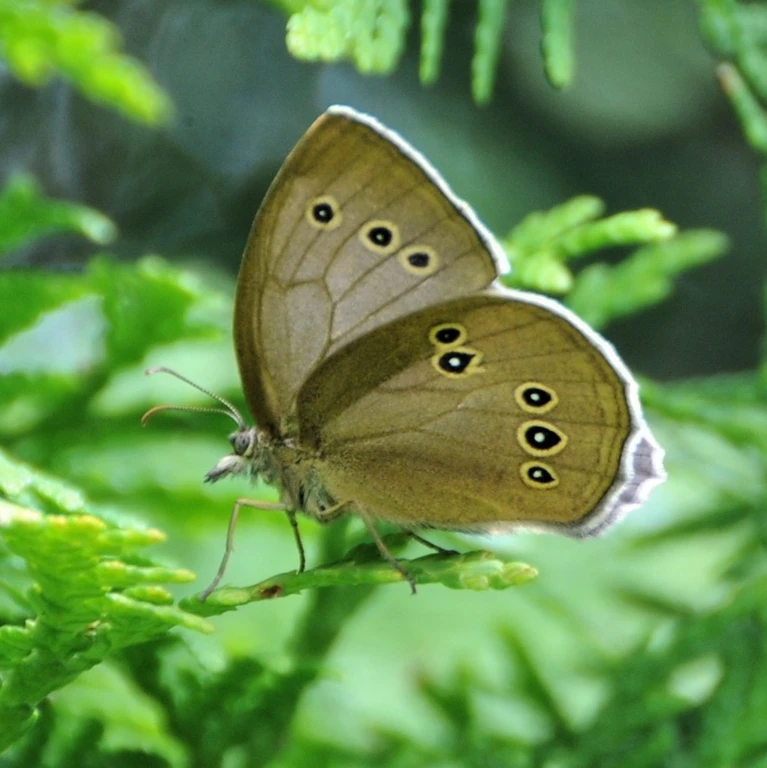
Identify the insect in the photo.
Aphantopus hyperantus
